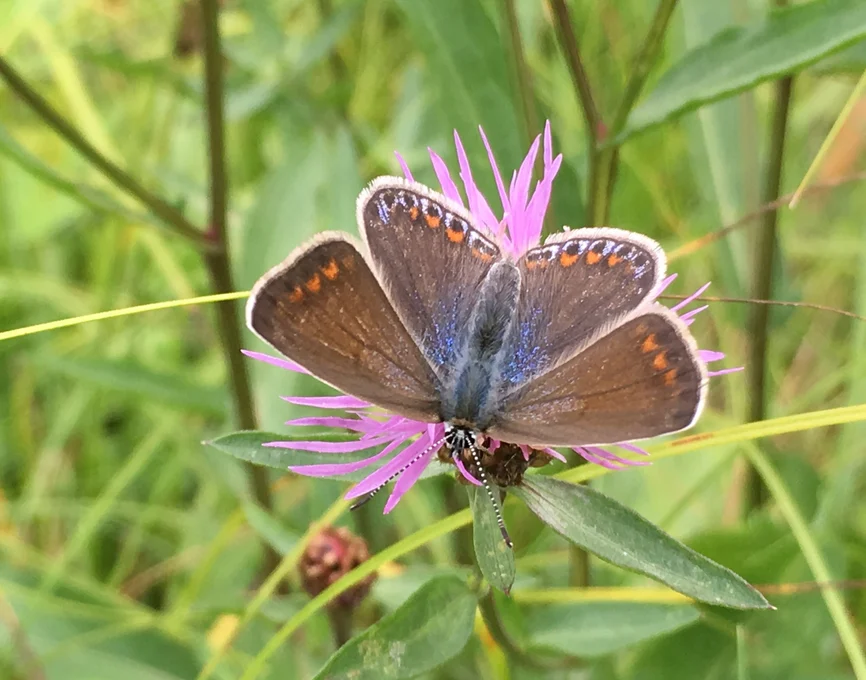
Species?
Polyommatus icarus
